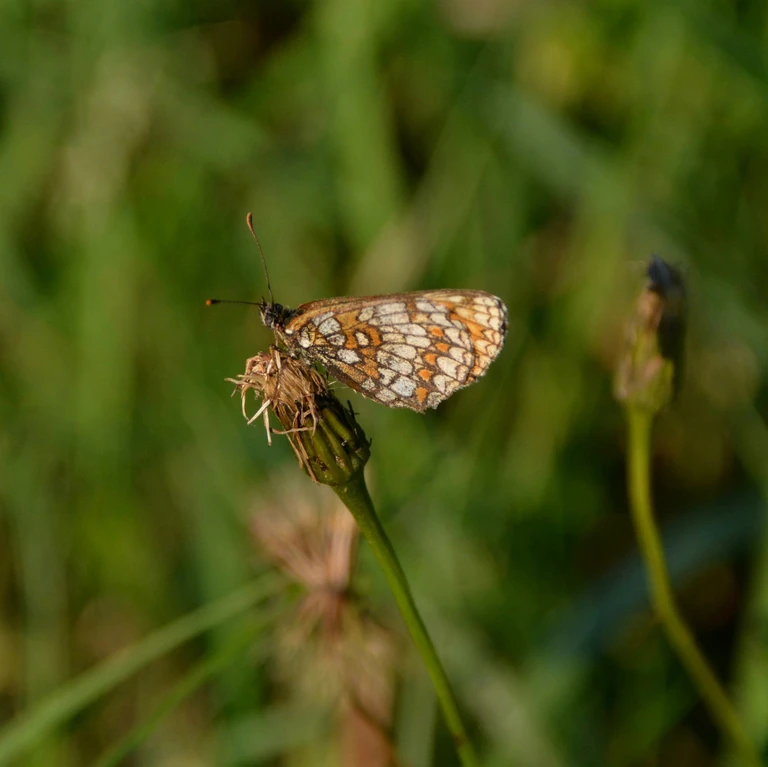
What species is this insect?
Melitaea athalia
